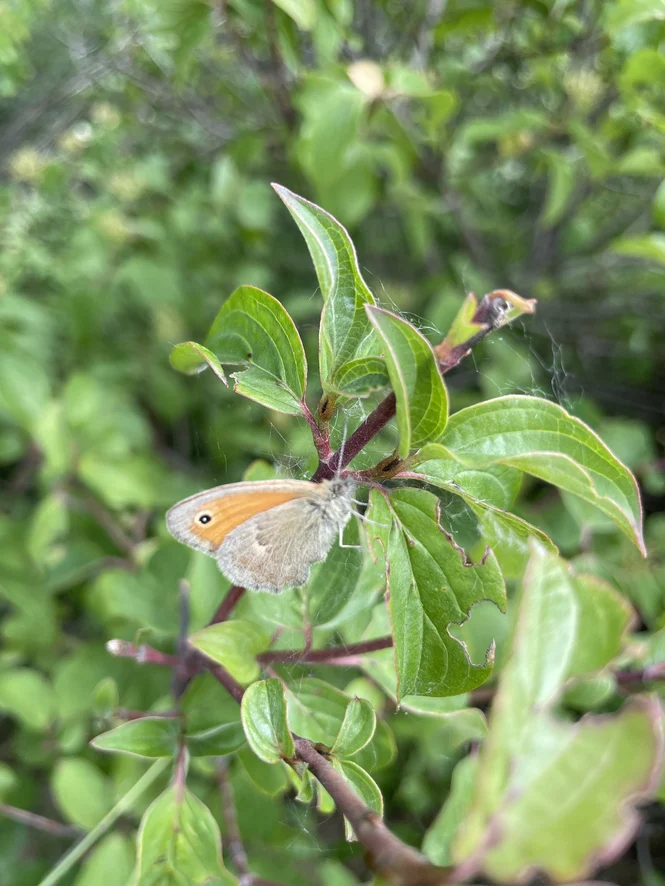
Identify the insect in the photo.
Coenonympha pamphilus
